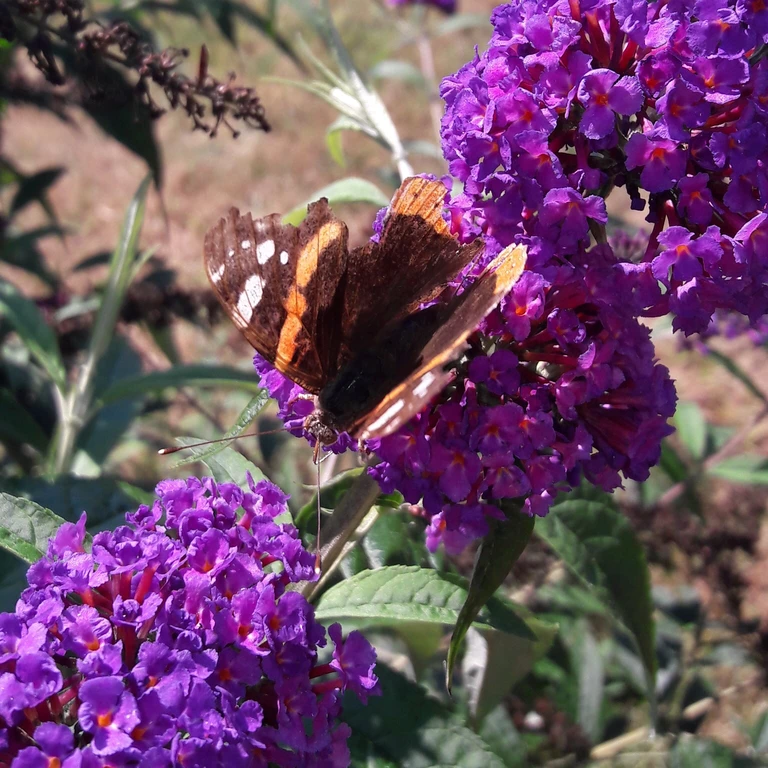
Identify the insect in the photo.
Vanessa atalanta
